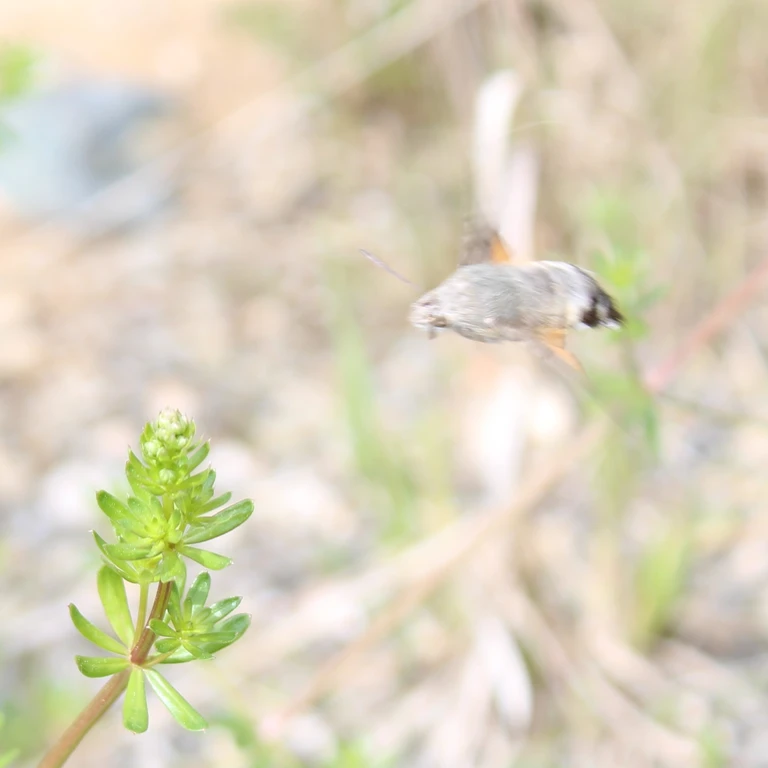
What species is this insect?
Macroglossum stellatarum
